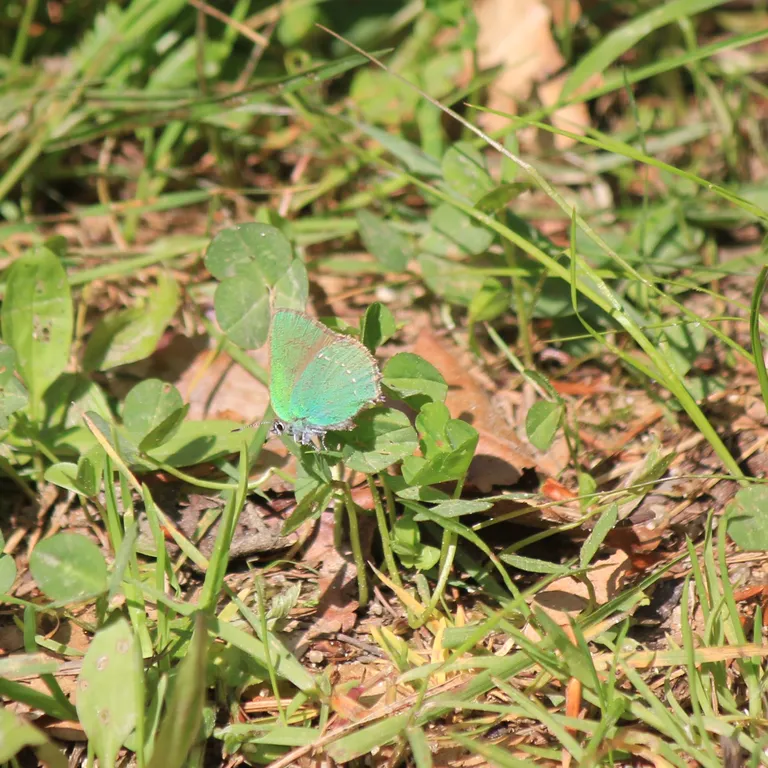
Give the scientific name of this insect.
Callophrys rubi
